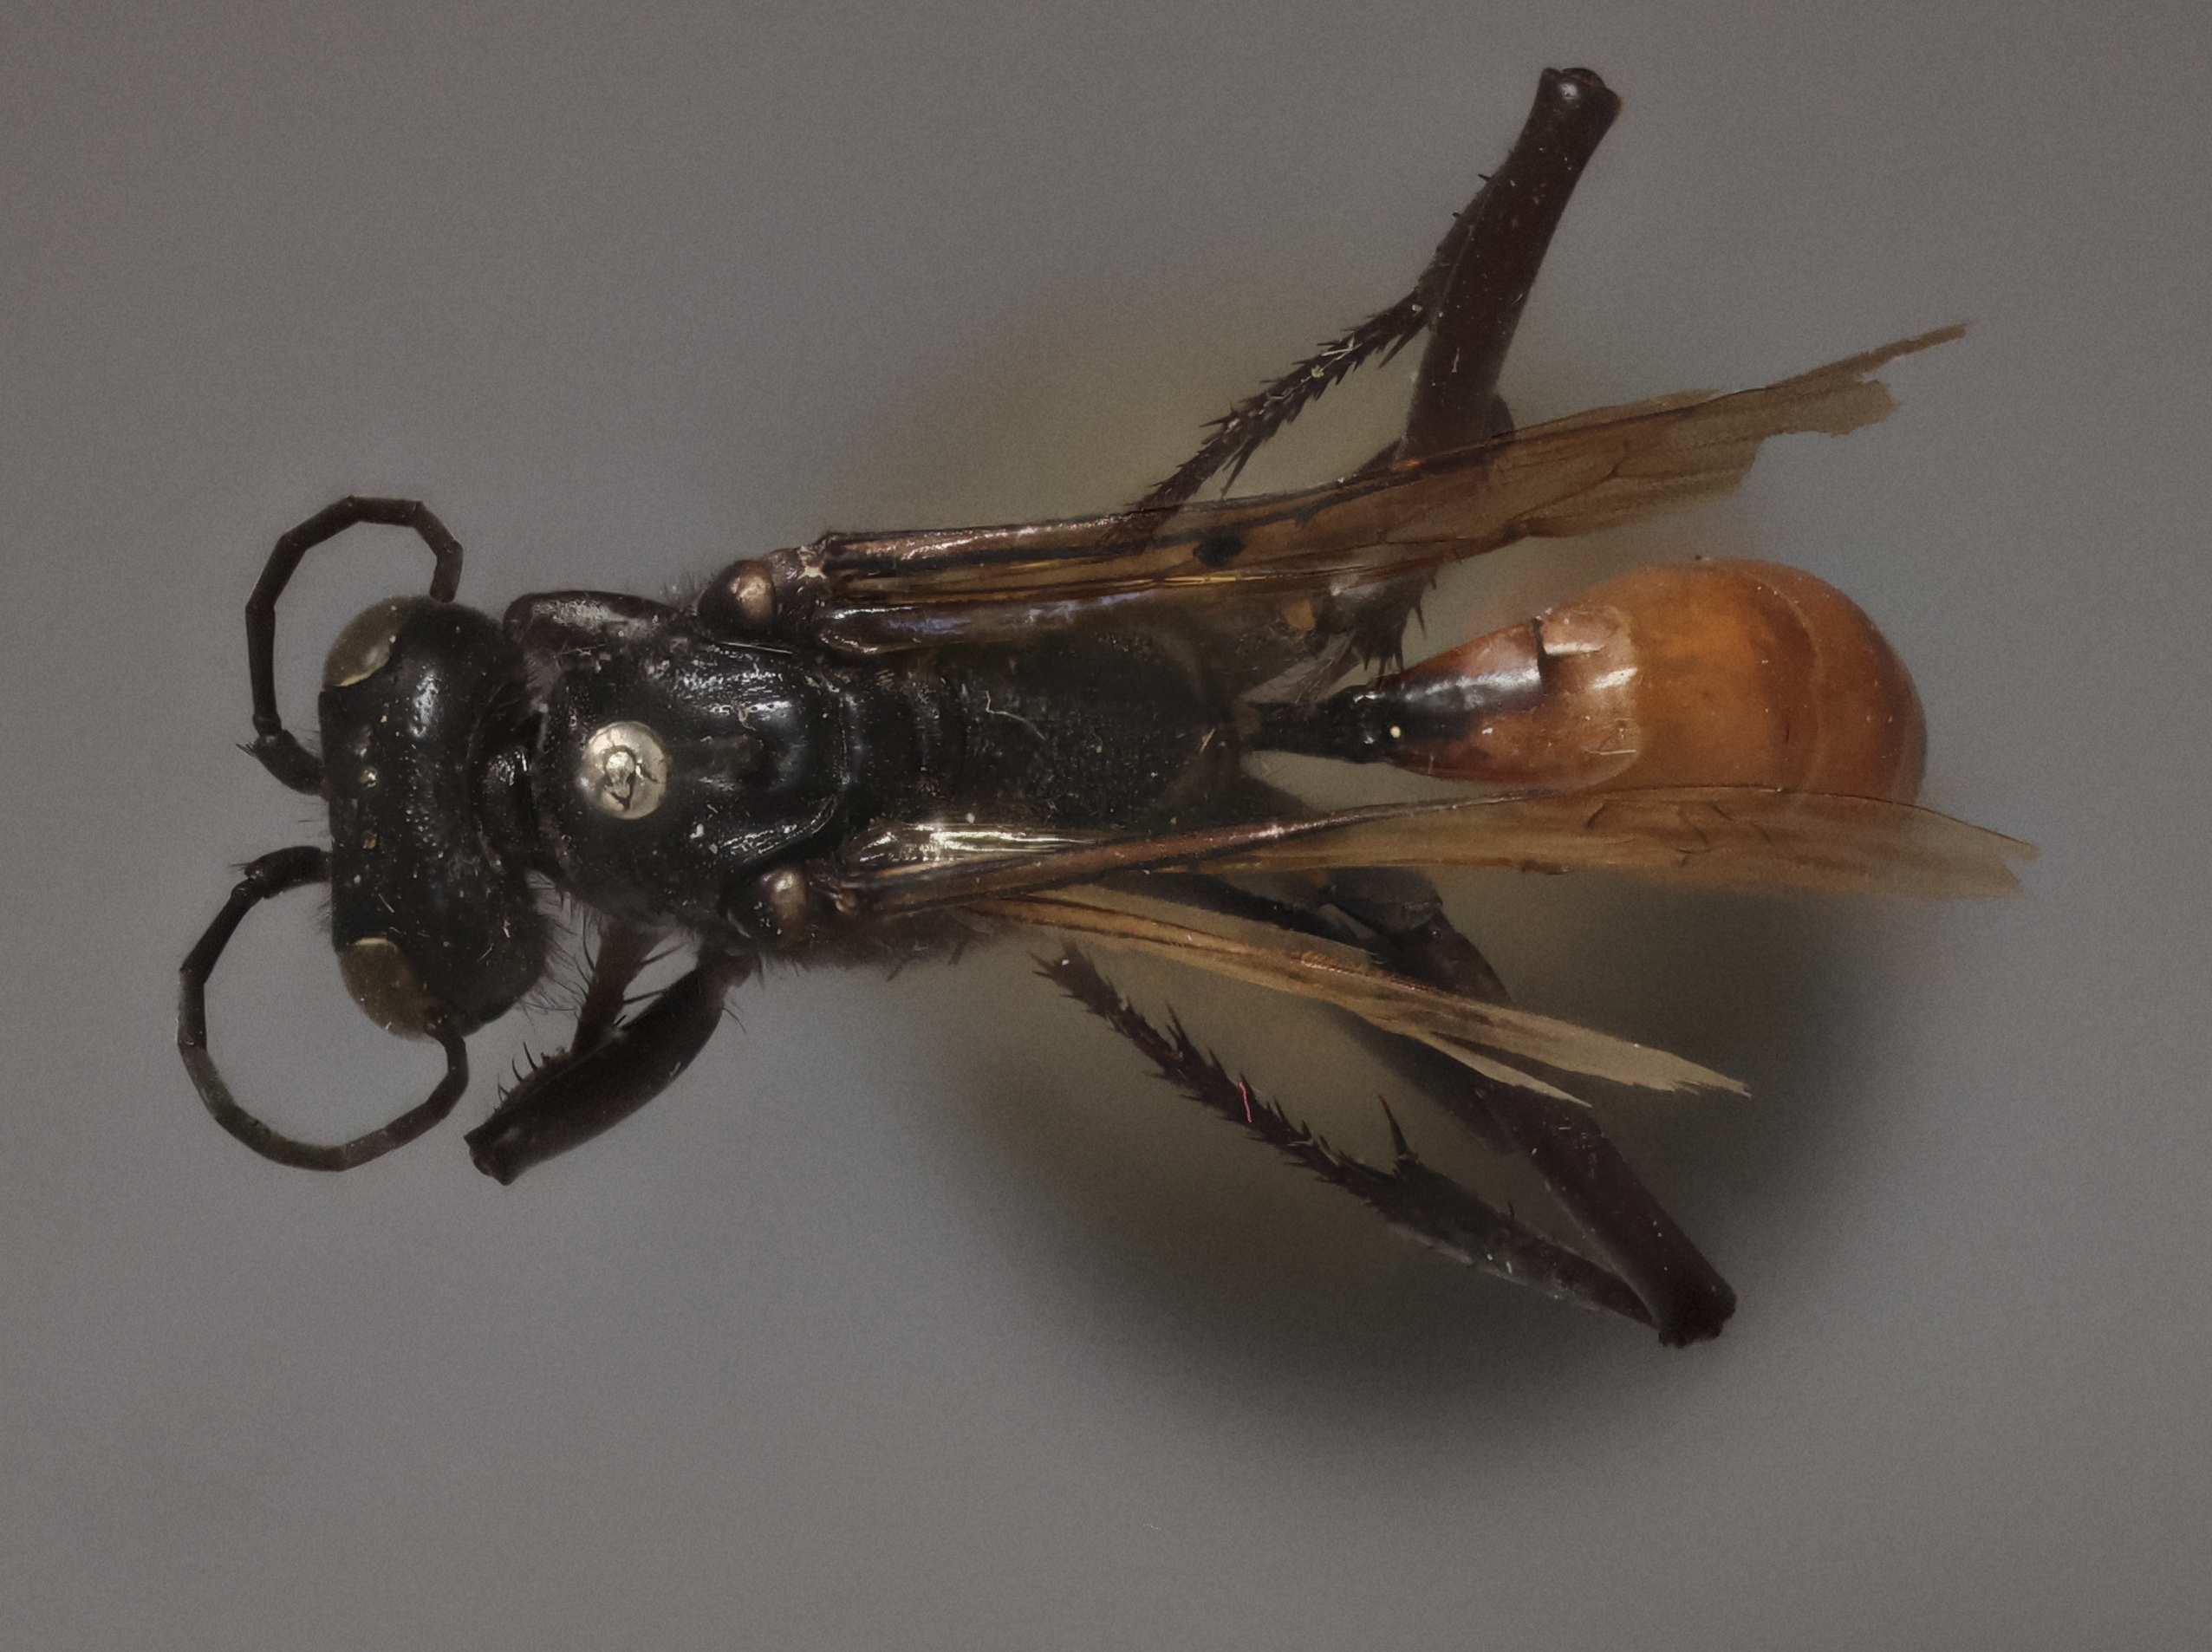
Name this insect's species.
Ammophila grossa
